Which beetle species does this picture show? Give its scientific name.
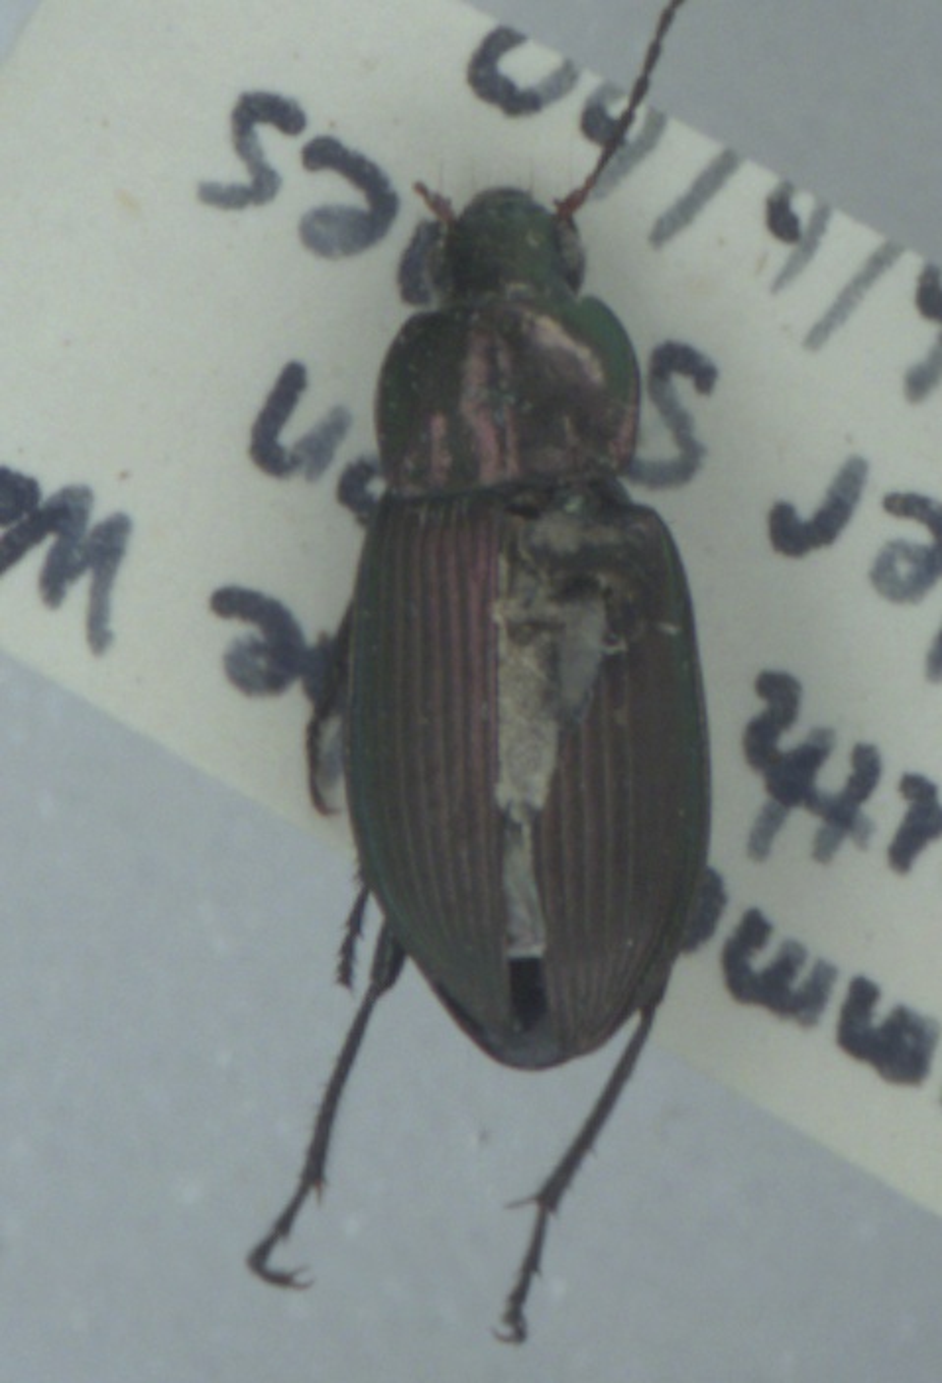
Poecilus cupreus
